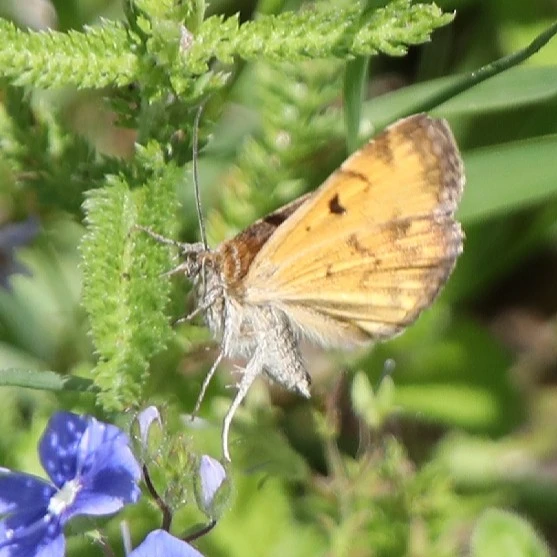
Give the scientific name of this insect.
Euclidia glyphica
